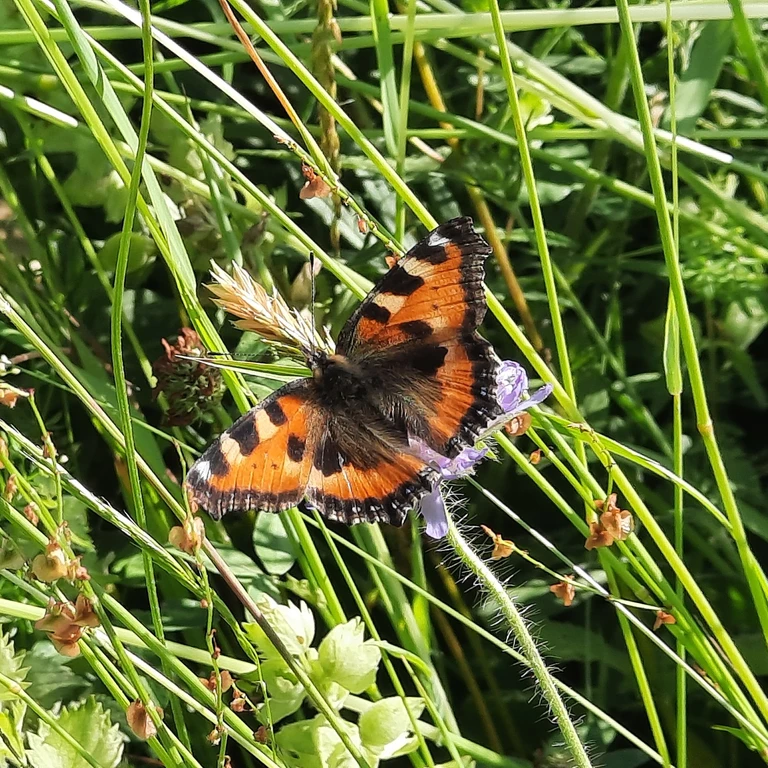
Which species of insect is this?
Aglais urticae
